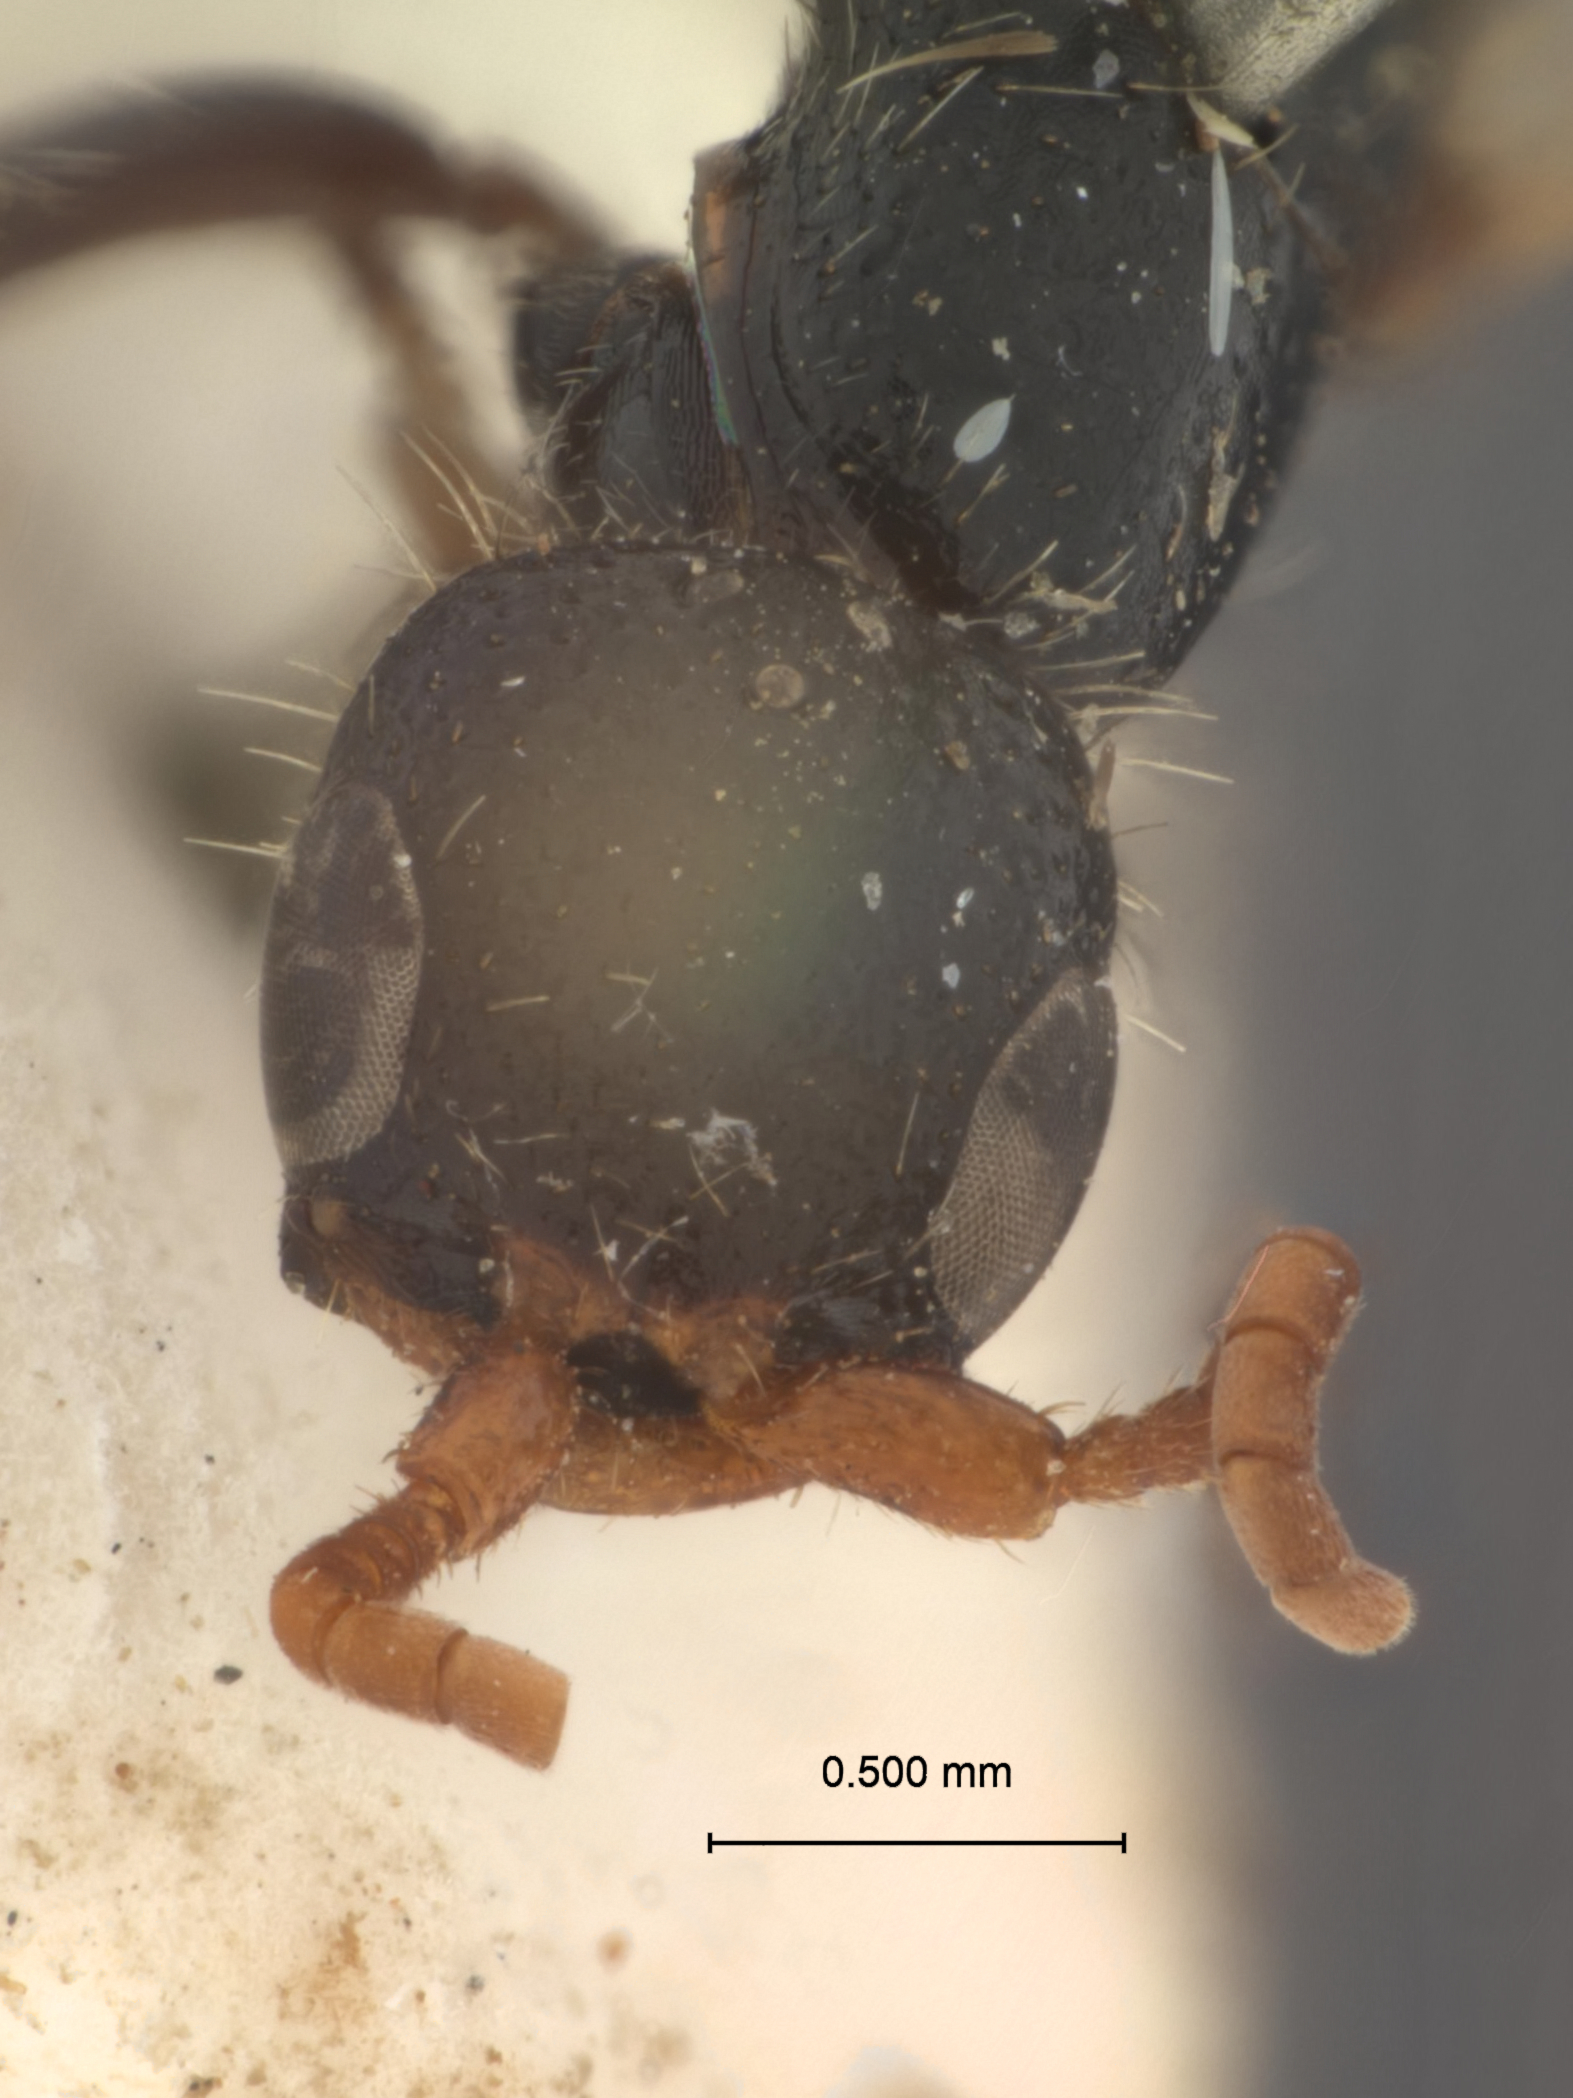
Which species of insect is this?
Epyris coriaceus
